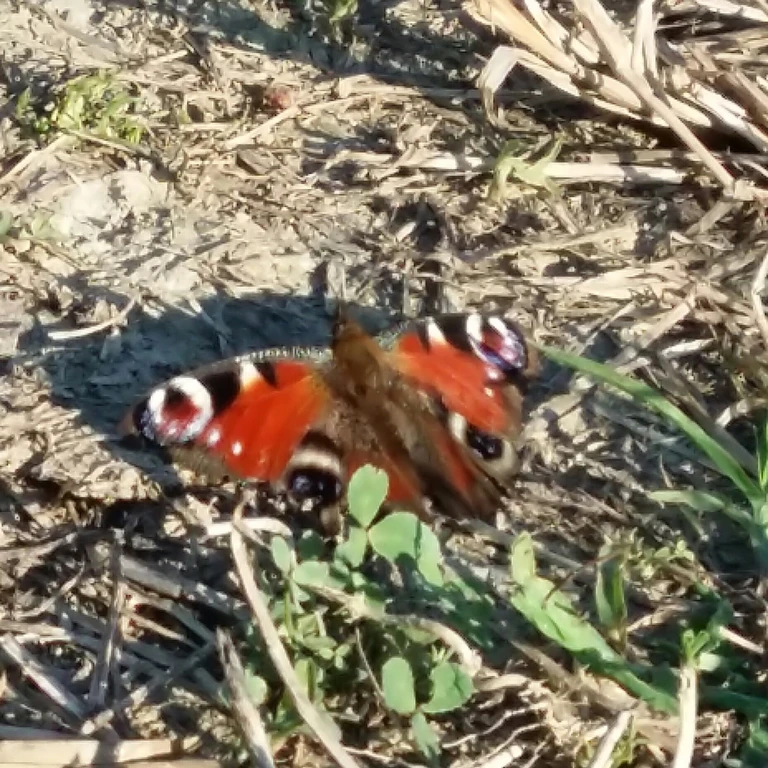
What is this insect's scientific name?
Aglais io
